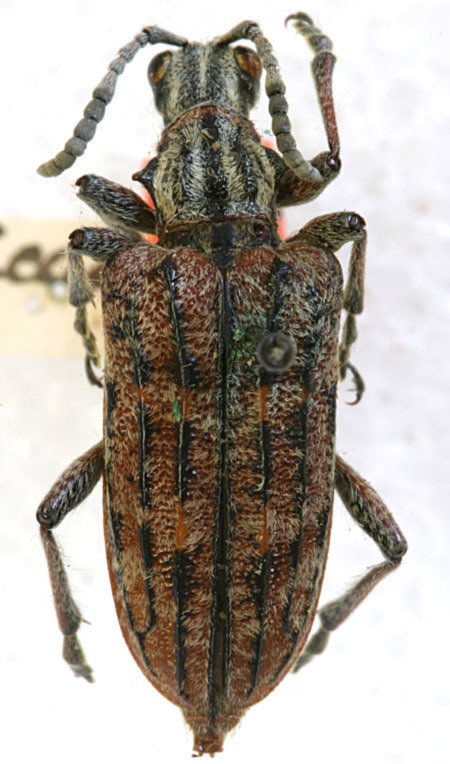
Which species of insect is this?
Rhagium inquisitor (also Rhagium mexicanum)
